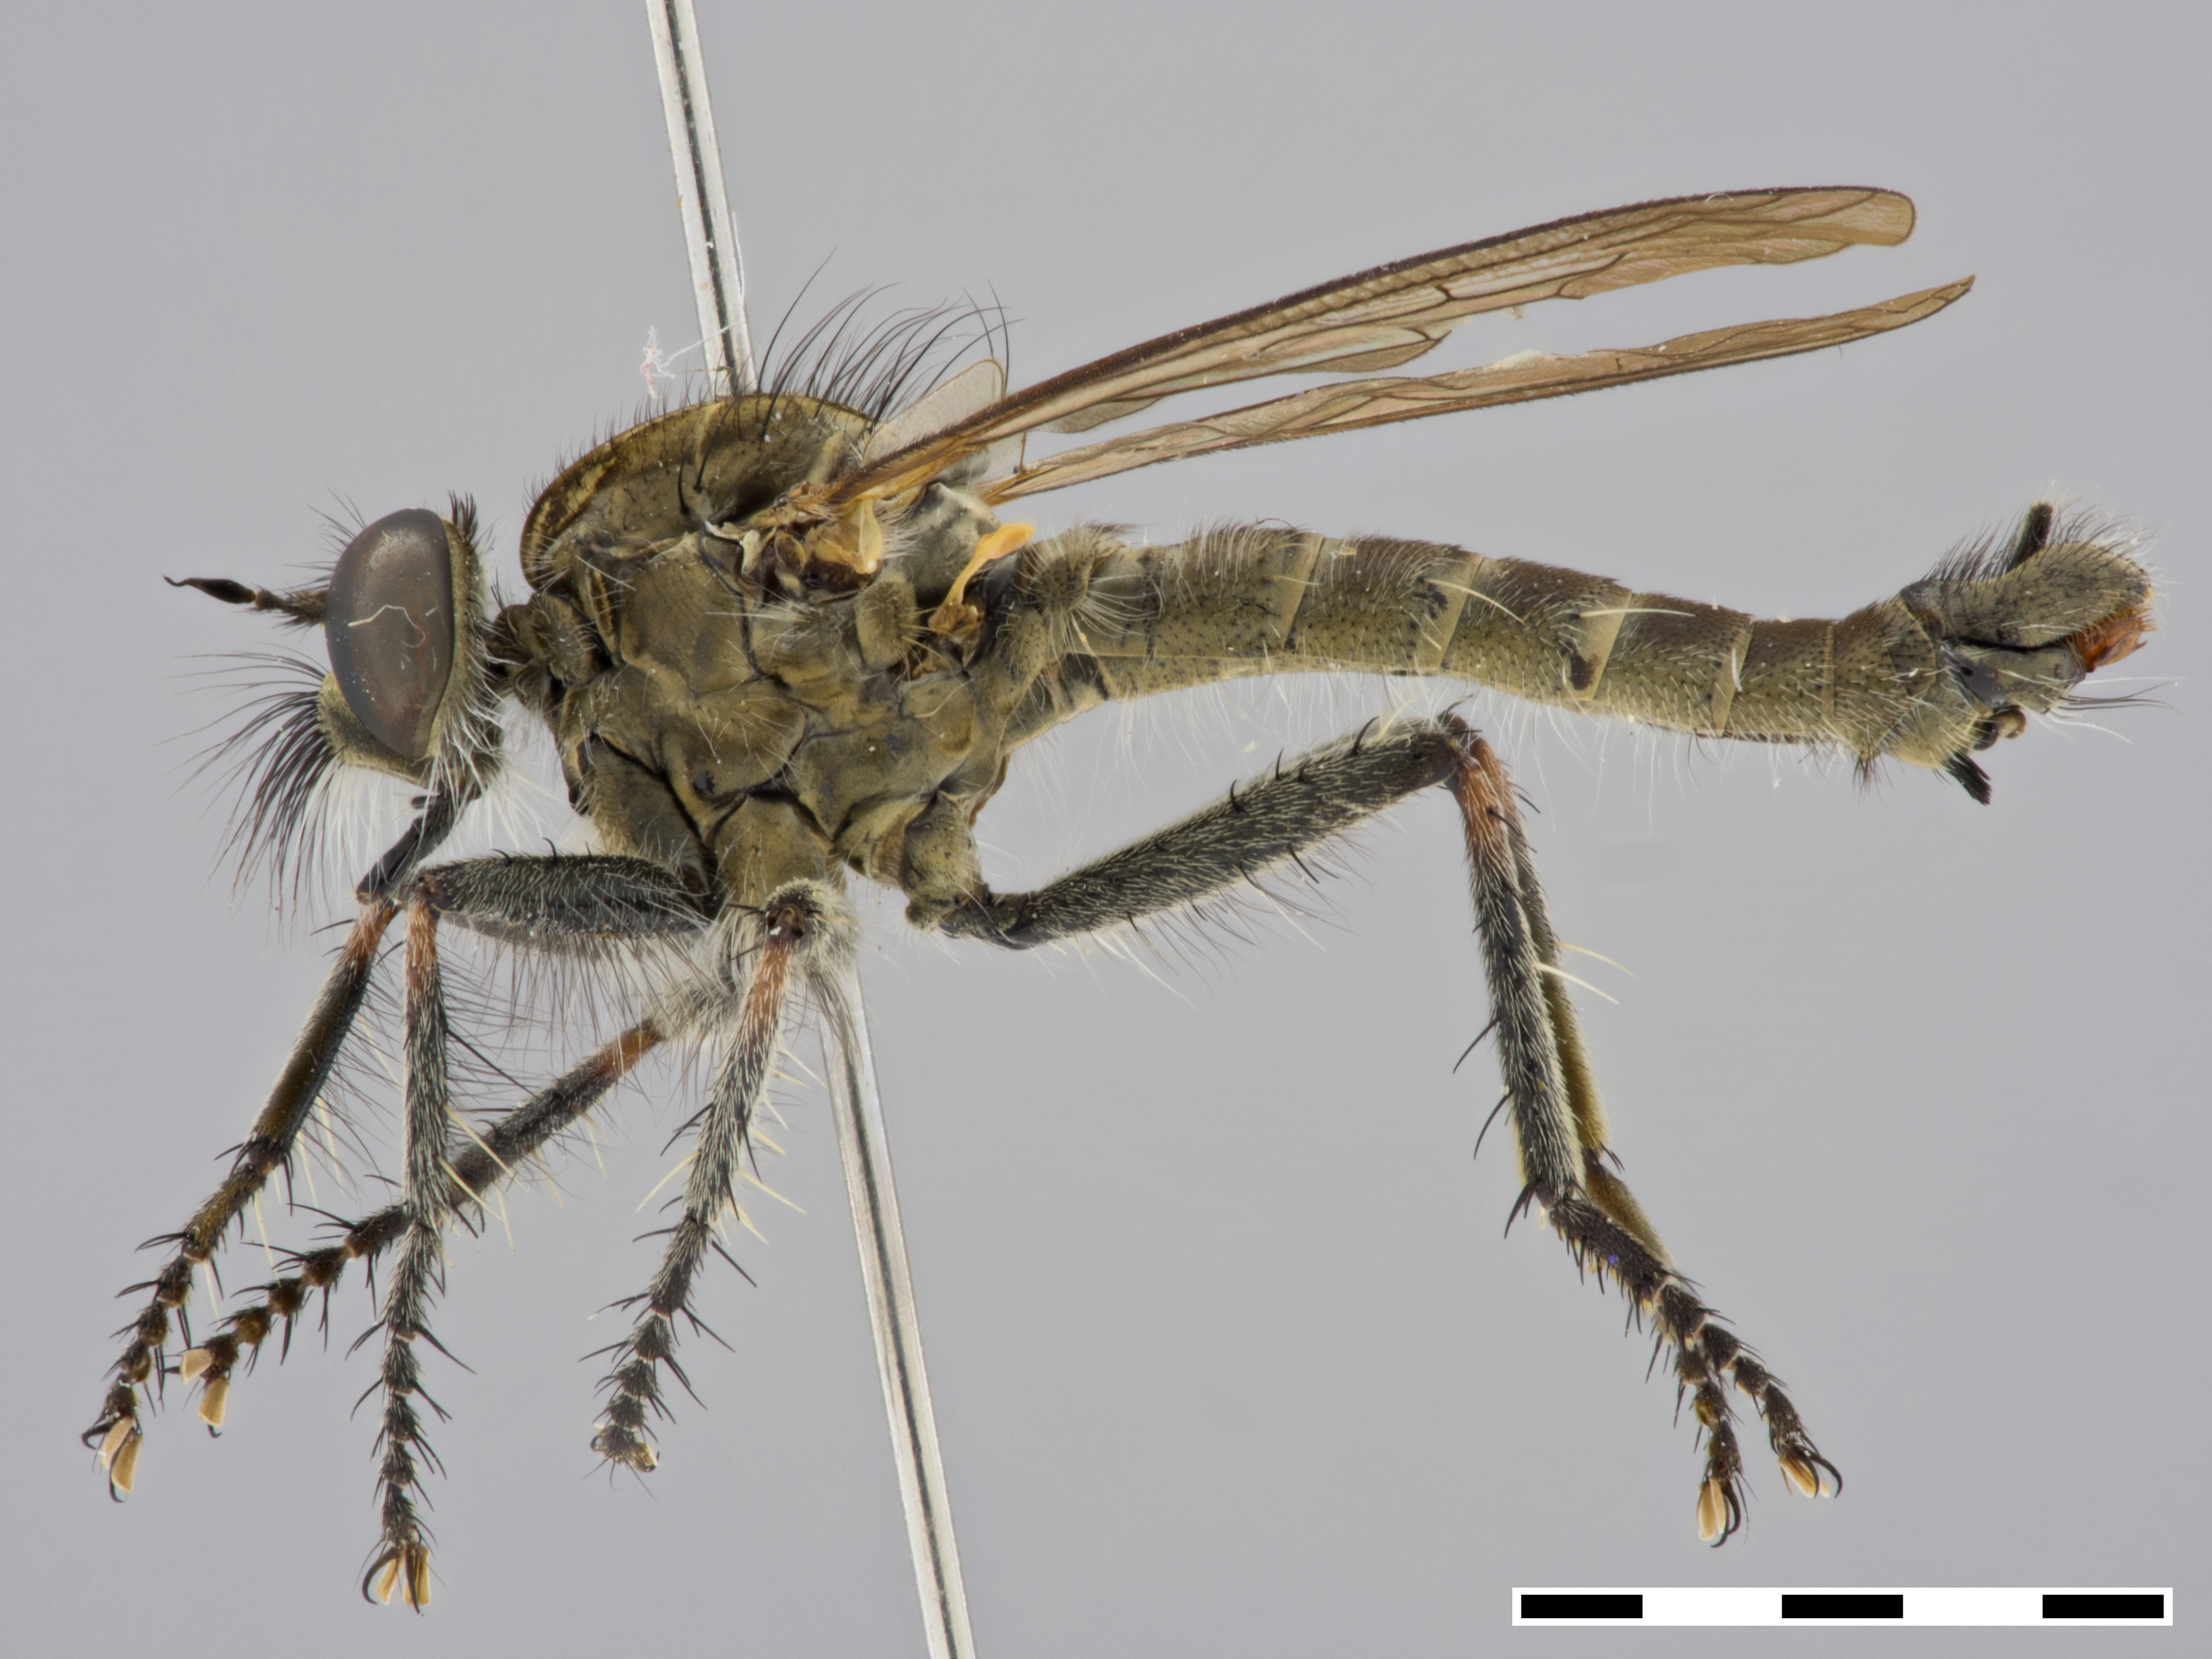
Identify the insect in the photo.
Congomochtherus elferinki
